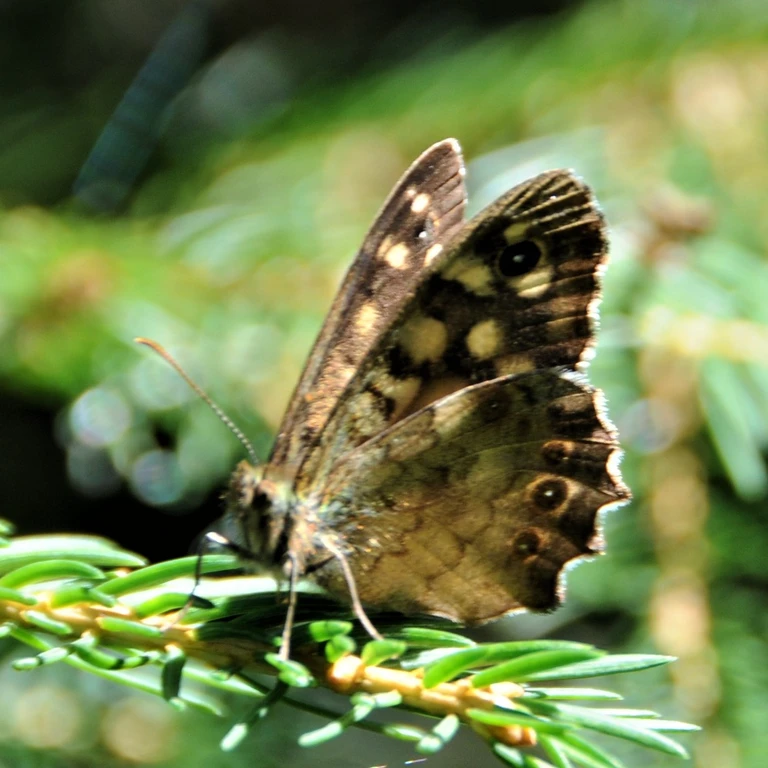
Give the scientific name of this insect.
Pararge aegeria
